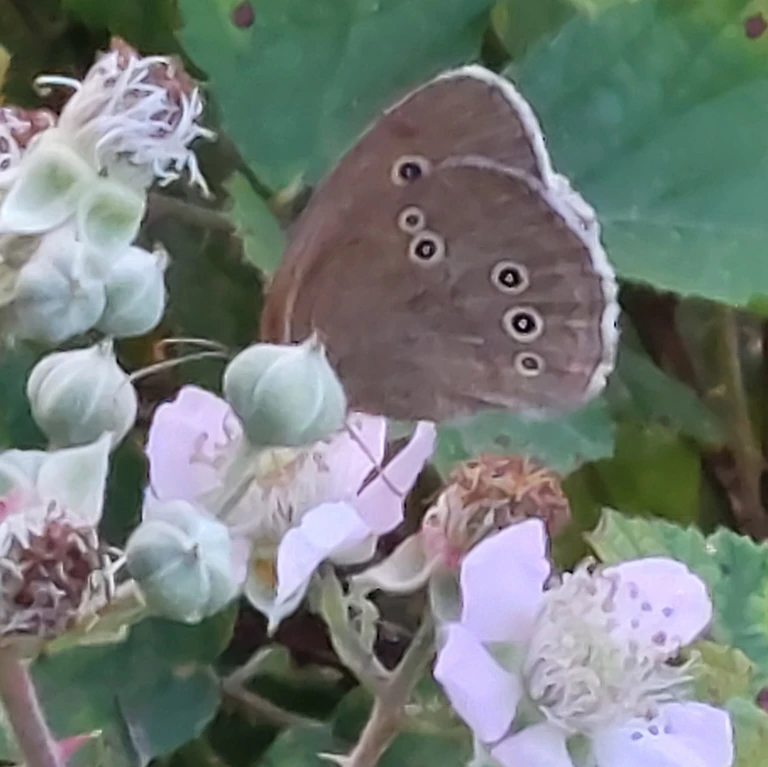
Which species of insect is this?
Aphantopus hyperantus
